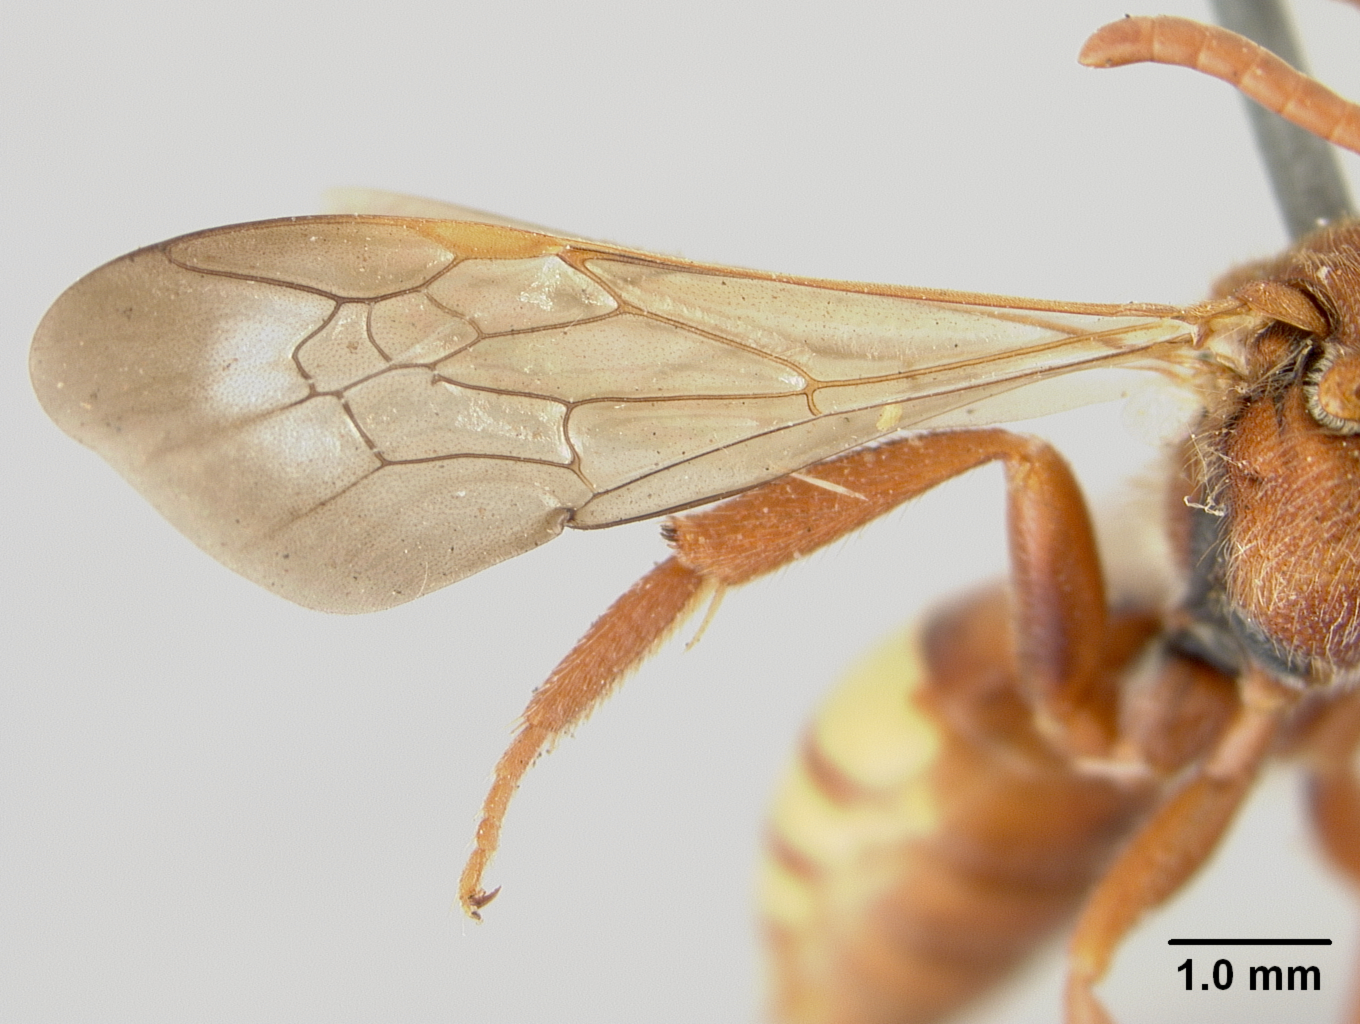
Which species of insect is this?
Nomada vallesina
